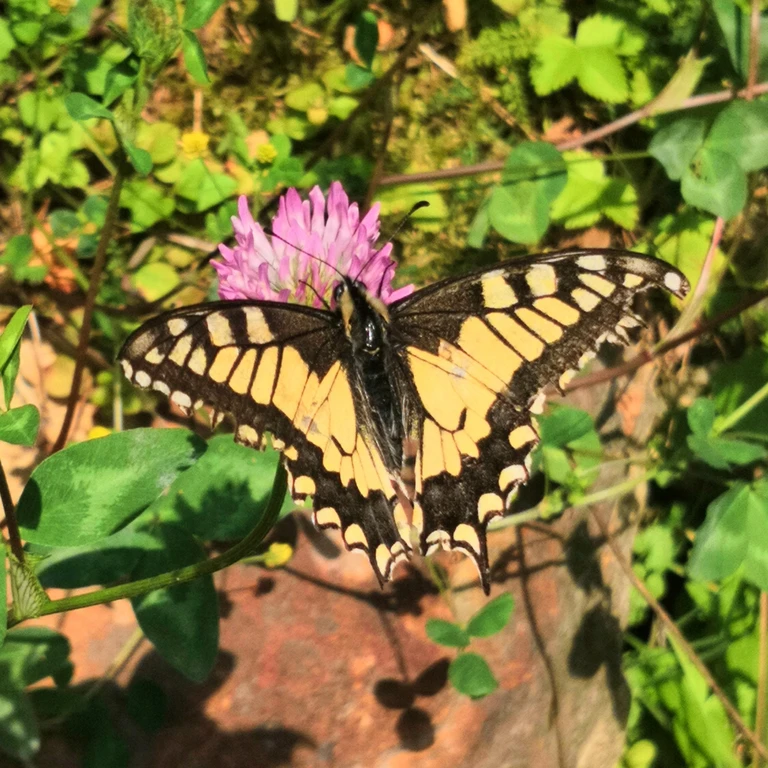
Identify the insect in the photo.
Papilio machaon
